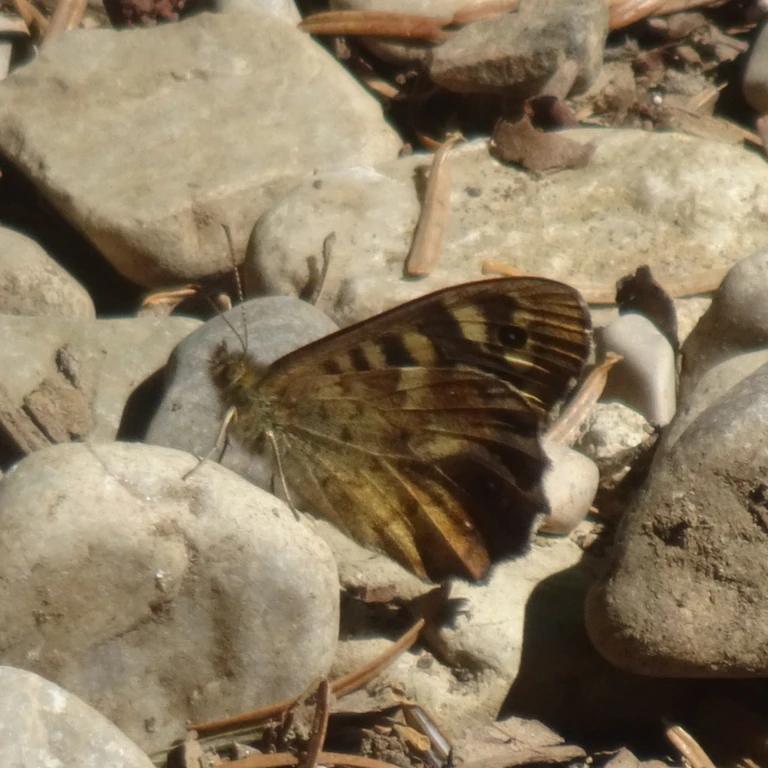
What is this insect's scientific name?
Pararge aegeria
